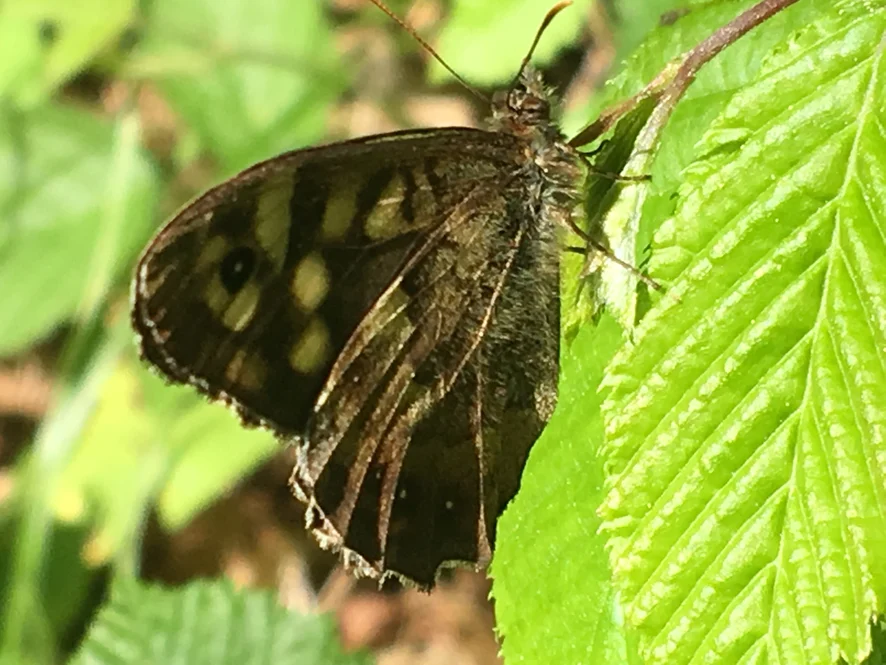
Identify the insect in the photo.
Pararge aegeria
